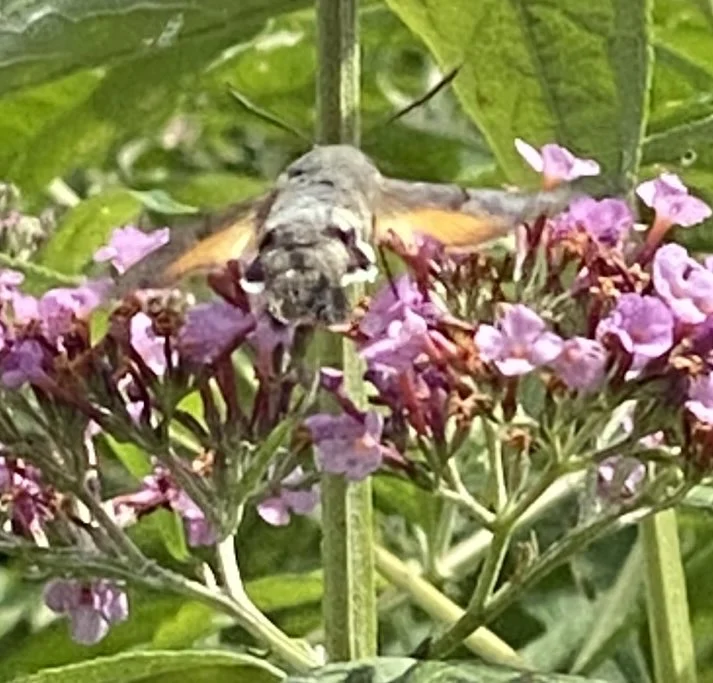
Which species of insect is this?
Macroglossum stellatarum
